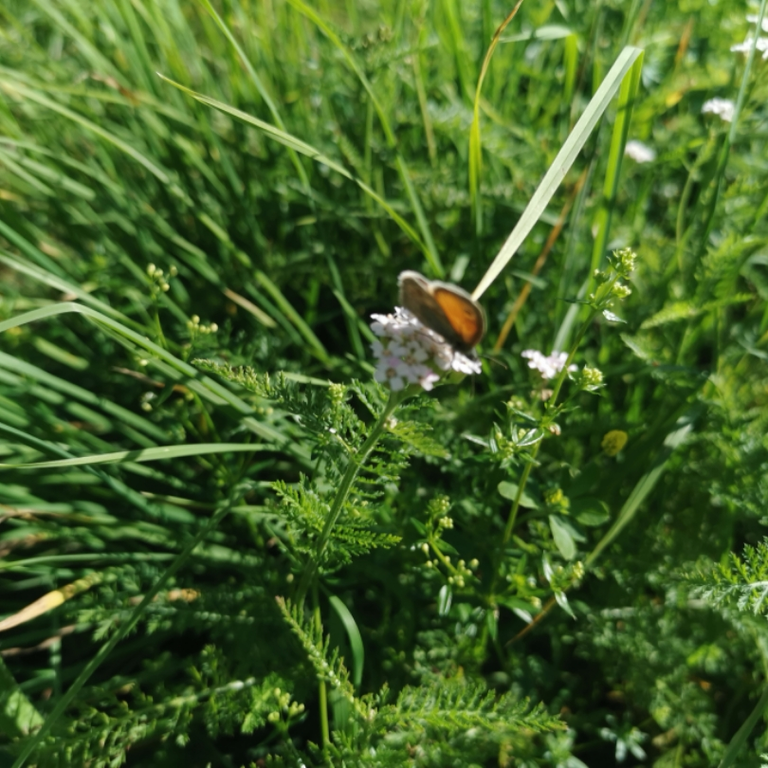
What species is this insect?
Coenonympha pamphilus
